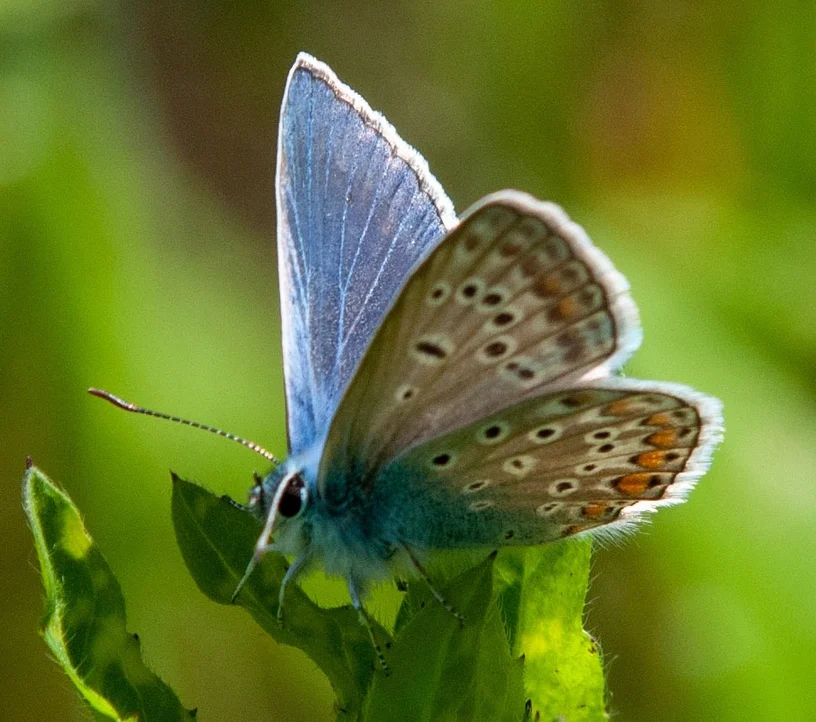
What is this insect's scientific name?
Polyommatus icarus
